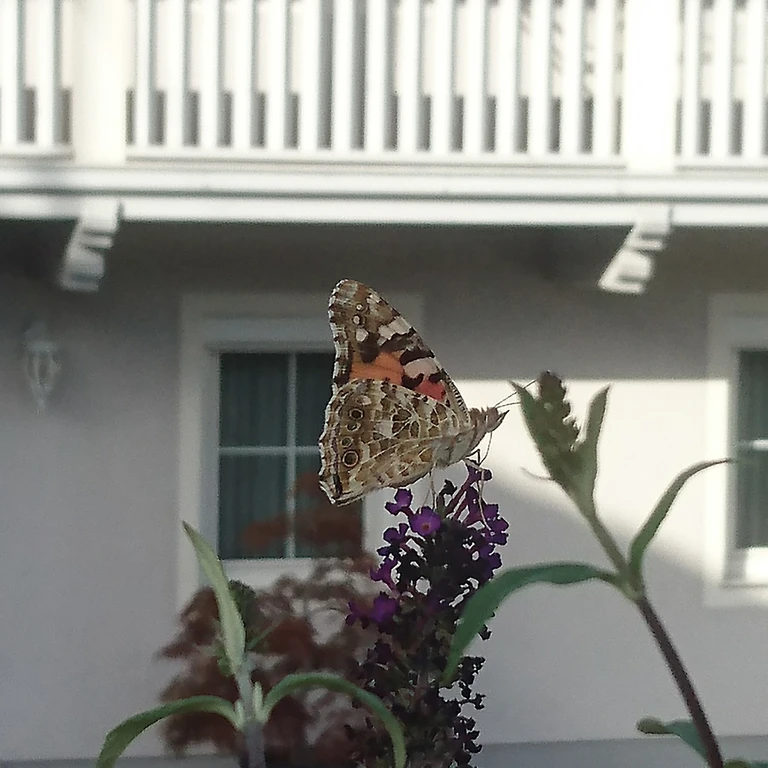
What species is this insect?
Vanessa cardui
